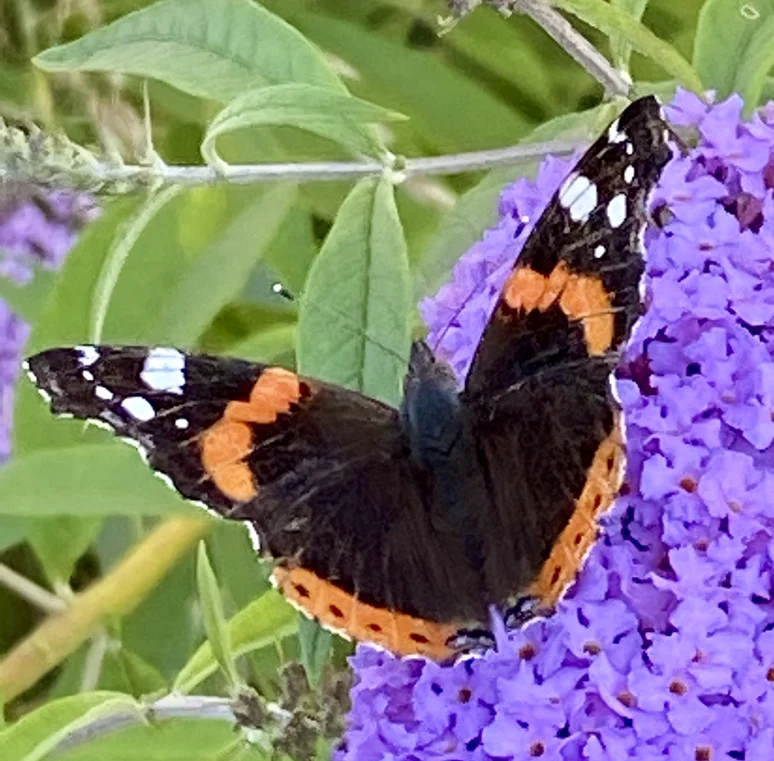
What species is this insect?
Vanessa atalanta
